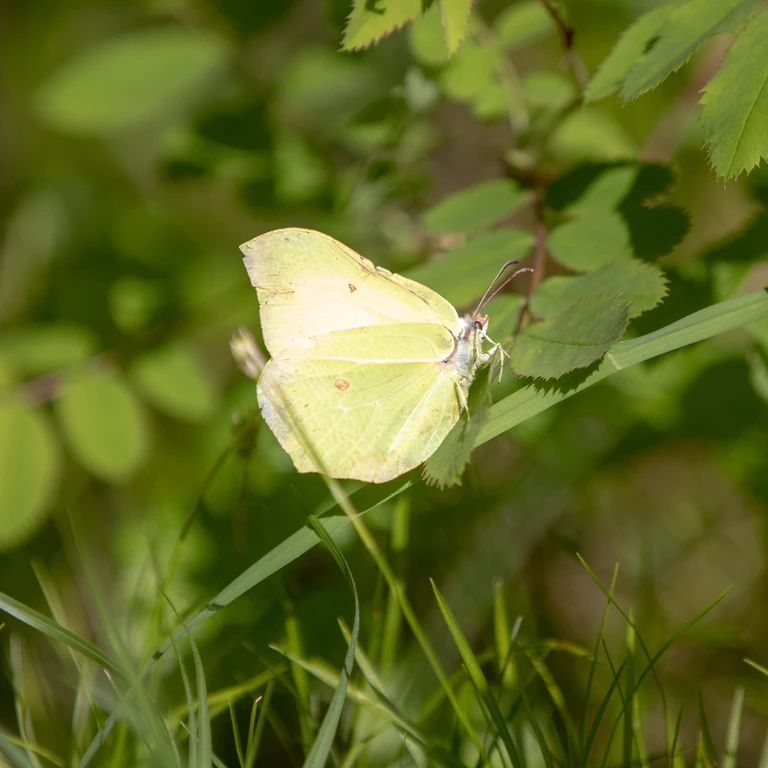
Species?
Gonepteryx rhamni
